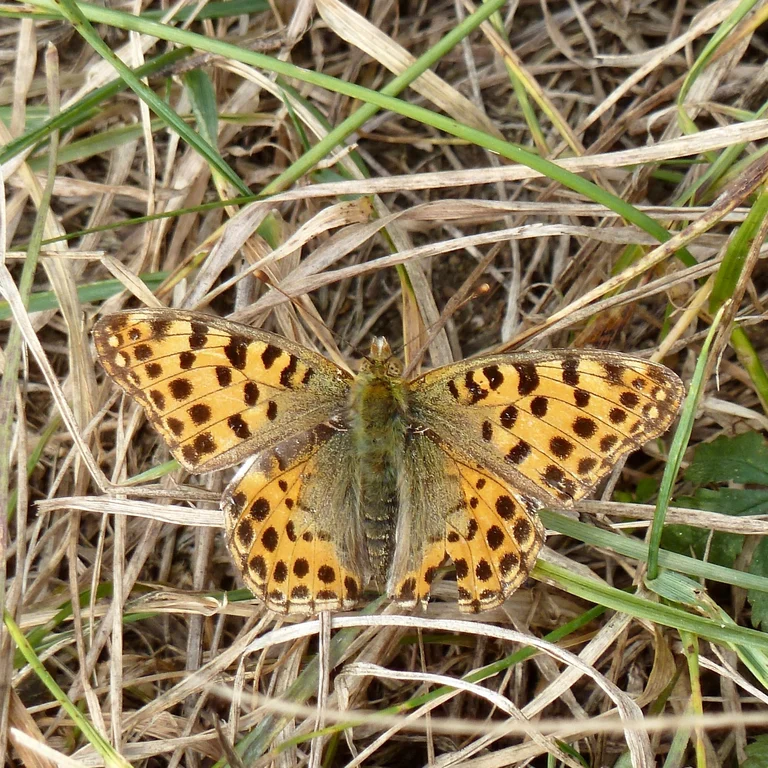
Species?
Issoria lathonia
